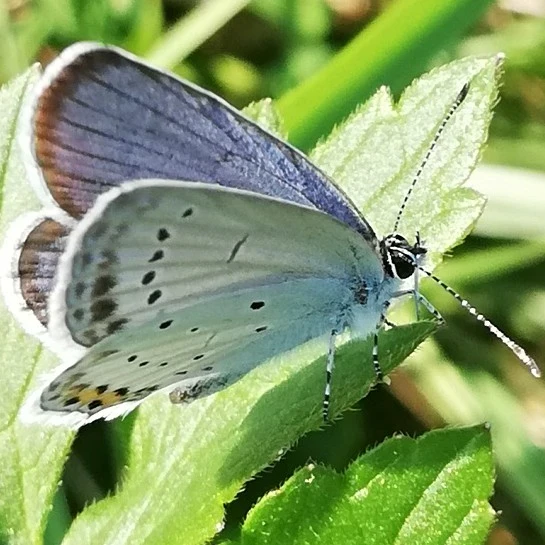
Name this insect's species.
Cupido argiades (also Elkalyce argiades)
